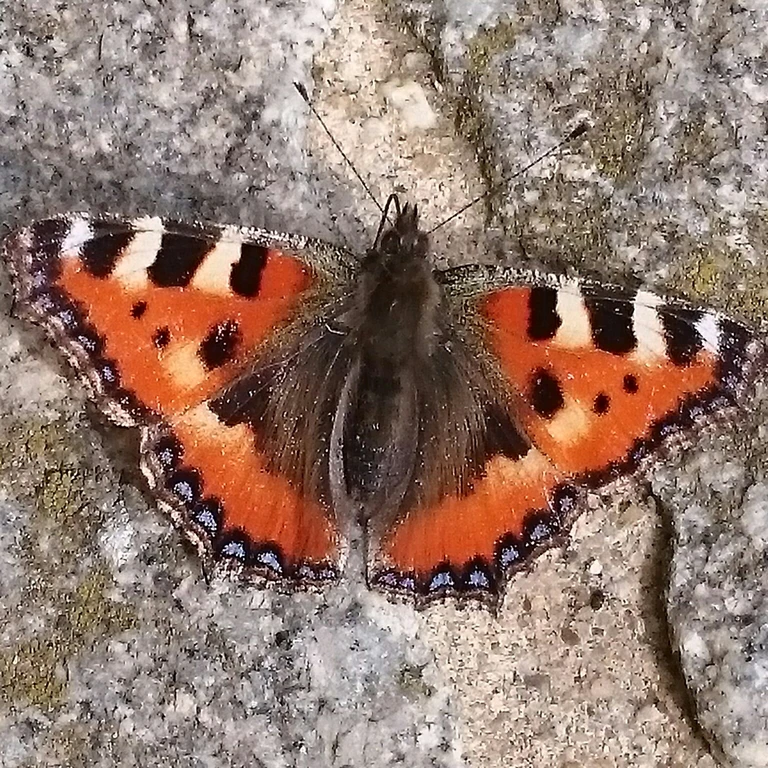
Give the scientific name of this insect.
Aglais urticae
